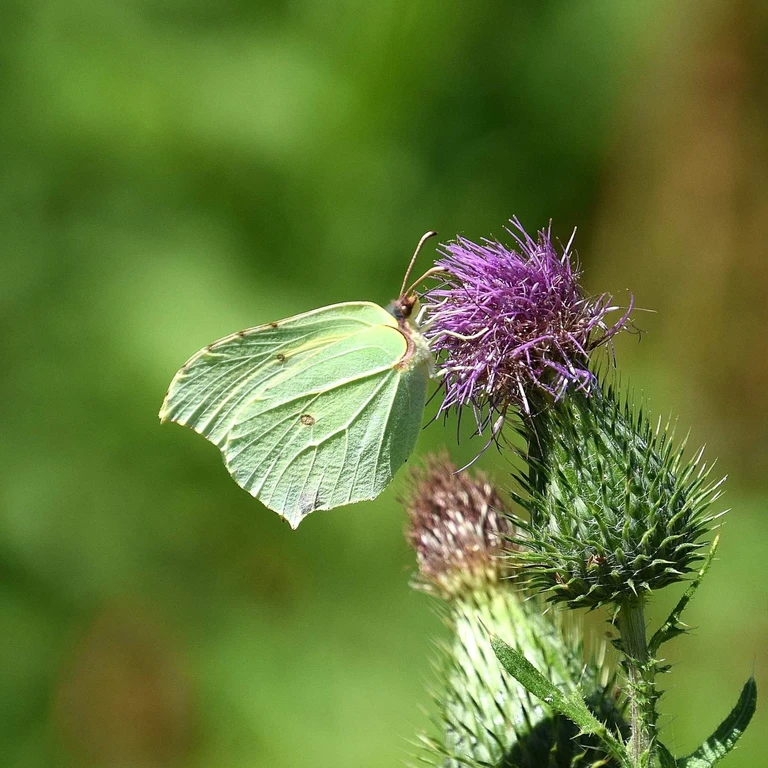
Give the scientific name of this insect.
Gonepteryx rhamni
